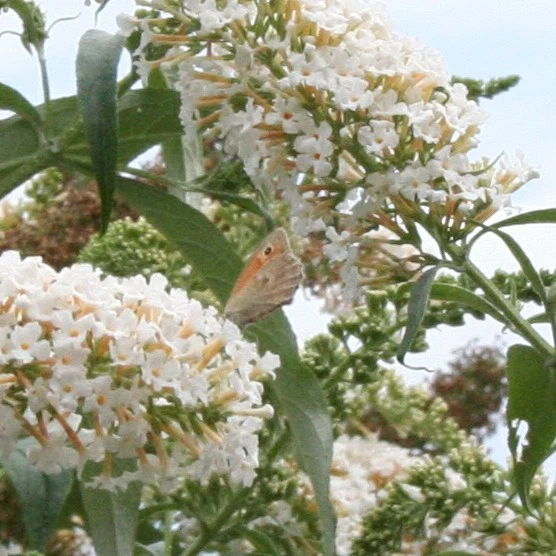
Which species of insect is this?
Maniola jurtina
